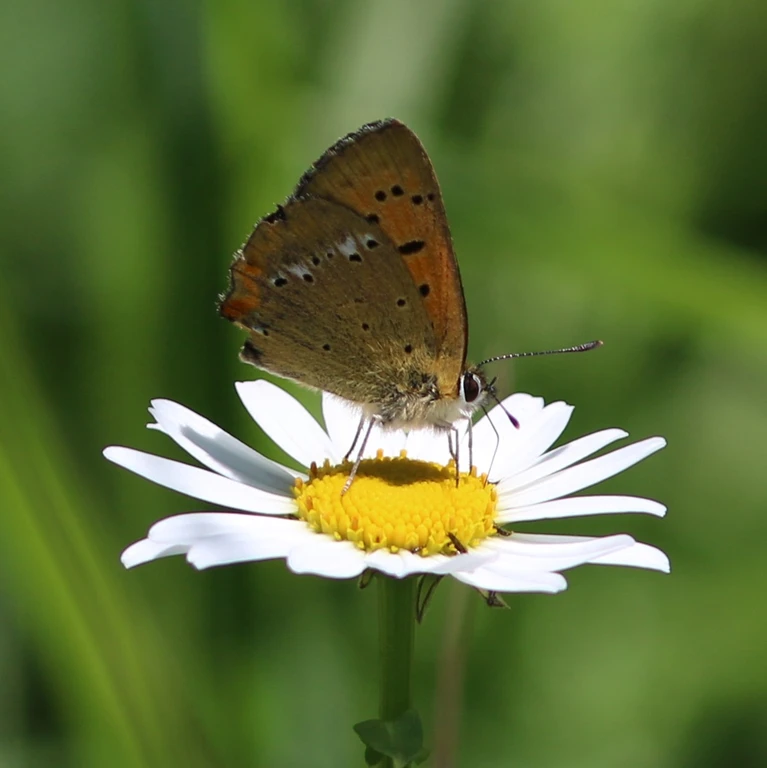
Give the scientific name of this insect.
Lycaena virgaureae
